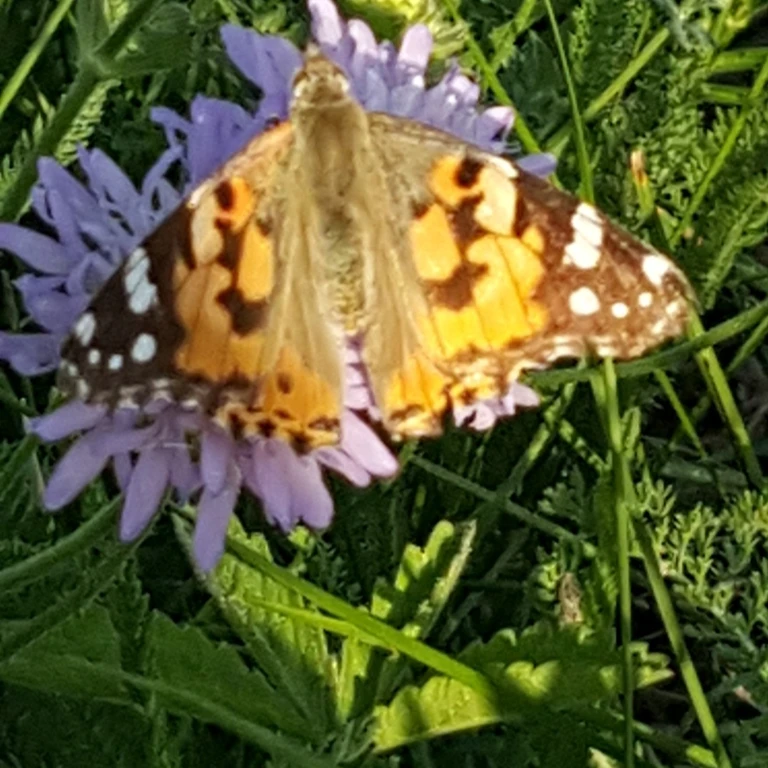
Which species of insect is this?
Vanessa cardui
